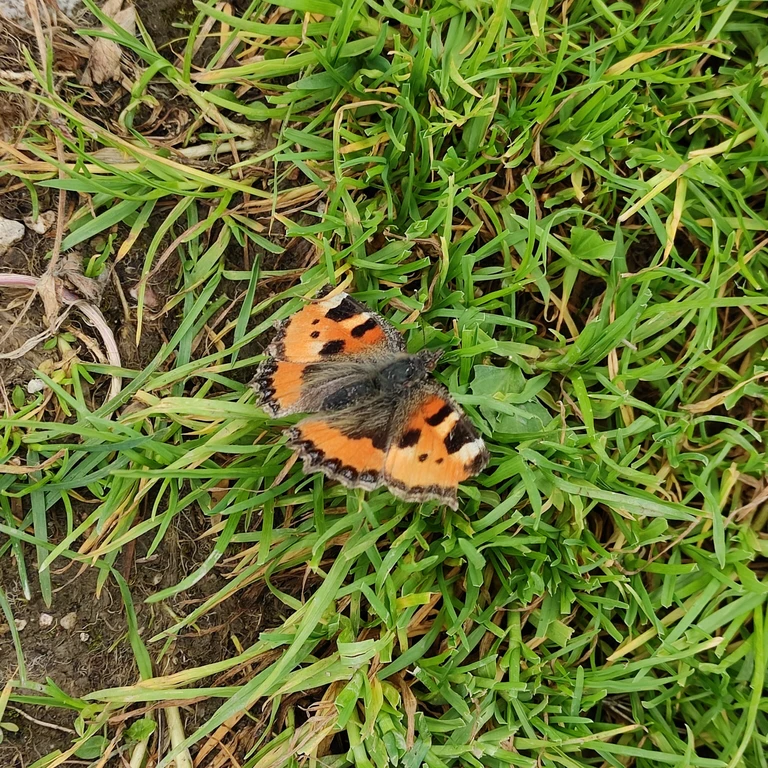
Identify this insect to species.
Aglais urticae
